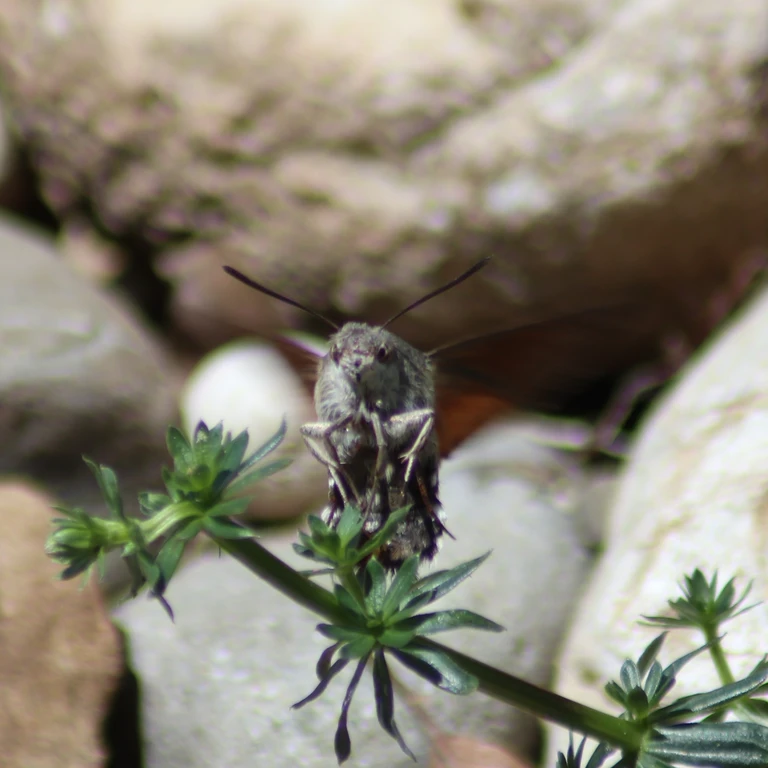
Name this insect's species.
Macroglossum stellatarum
